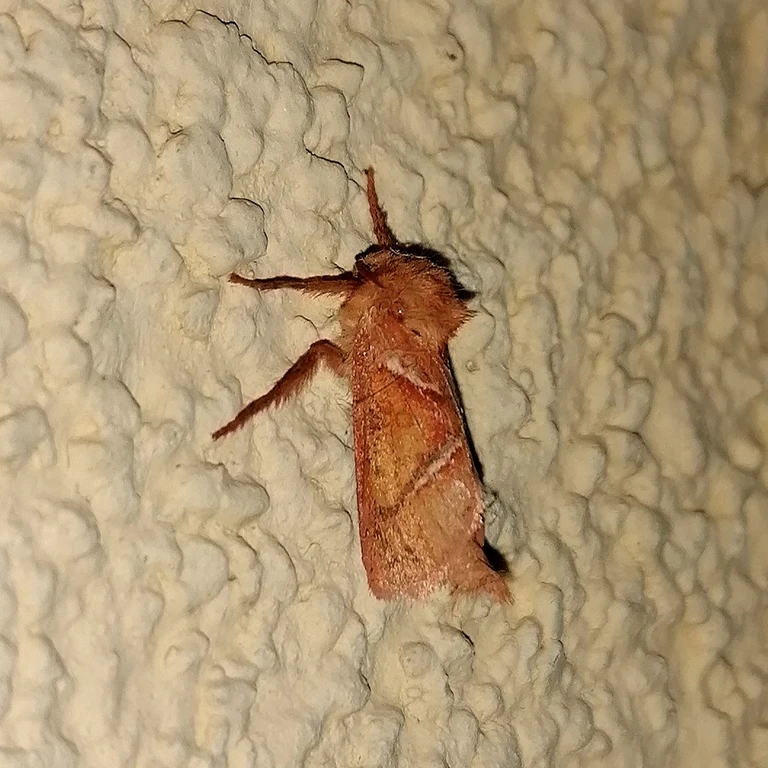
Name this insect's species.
Triodia sylvina
